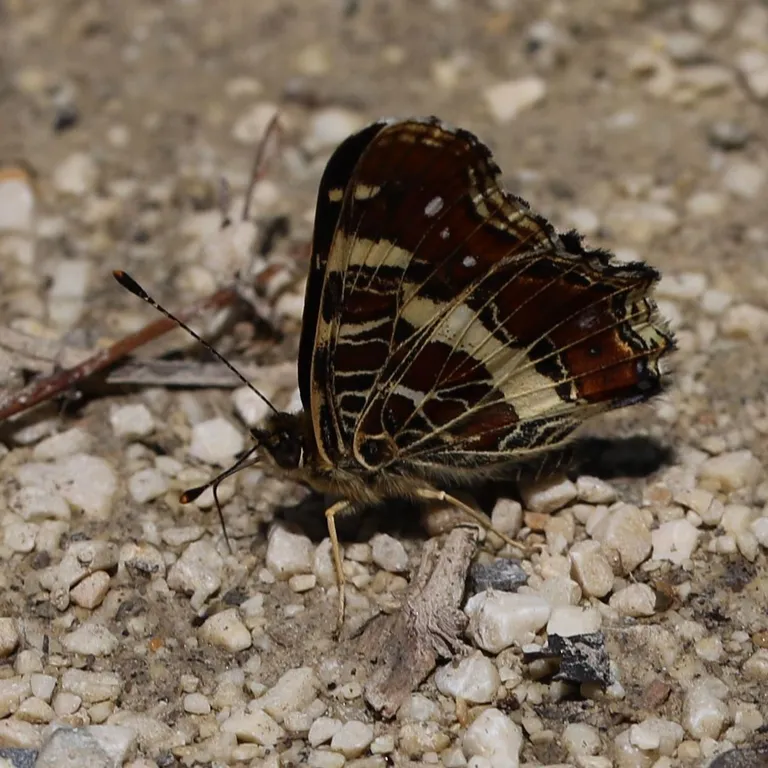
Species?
Araschnia levana
